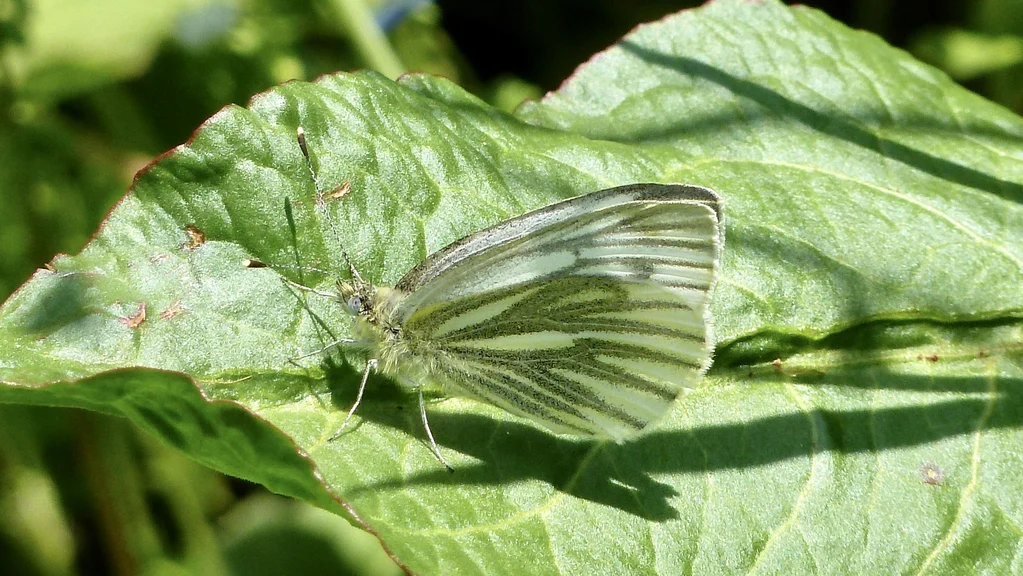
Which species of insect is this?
Pieris napi
